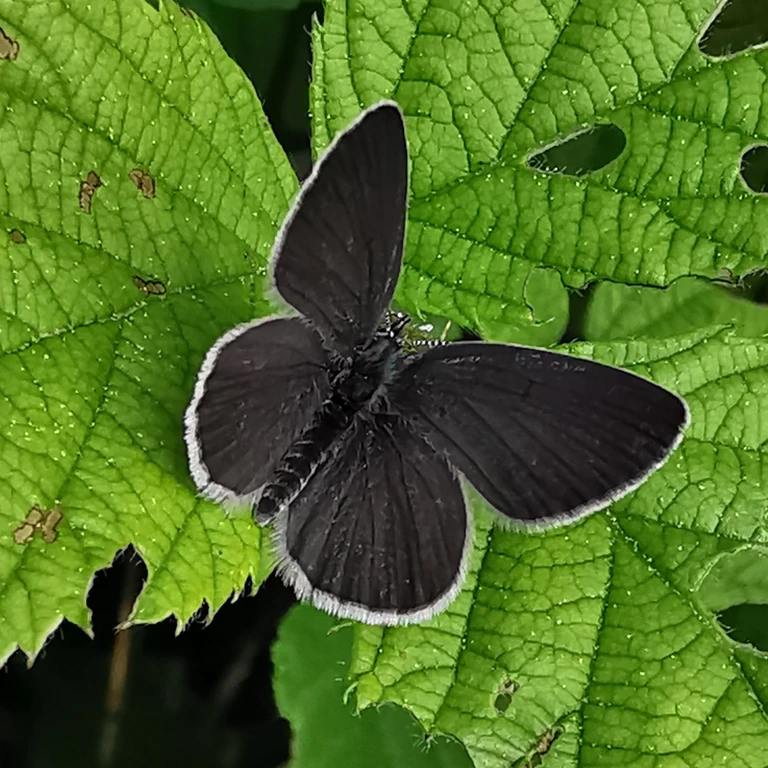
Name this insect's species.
Cupido minimus
